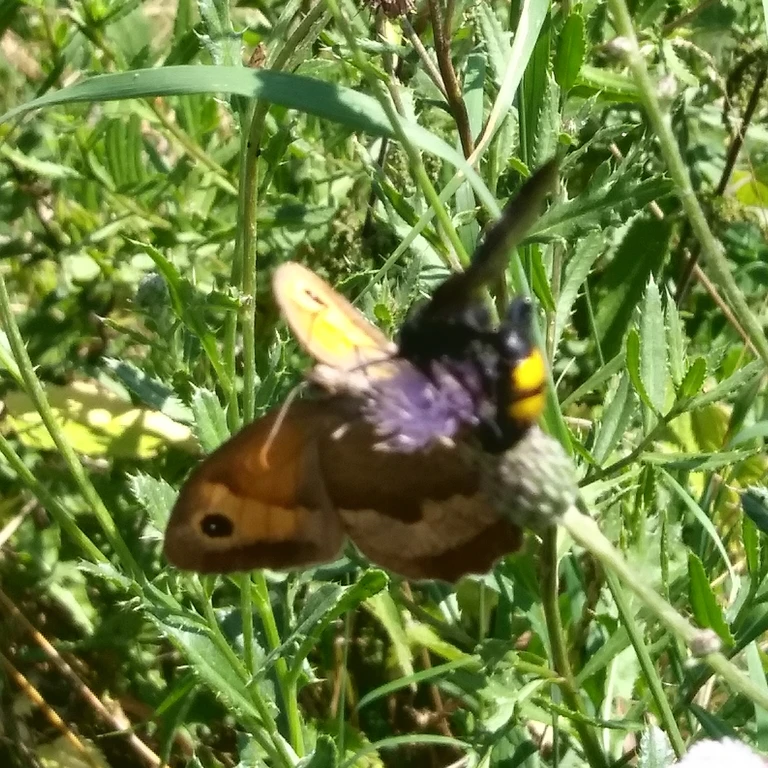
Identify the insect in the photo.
Maniola jurtina
